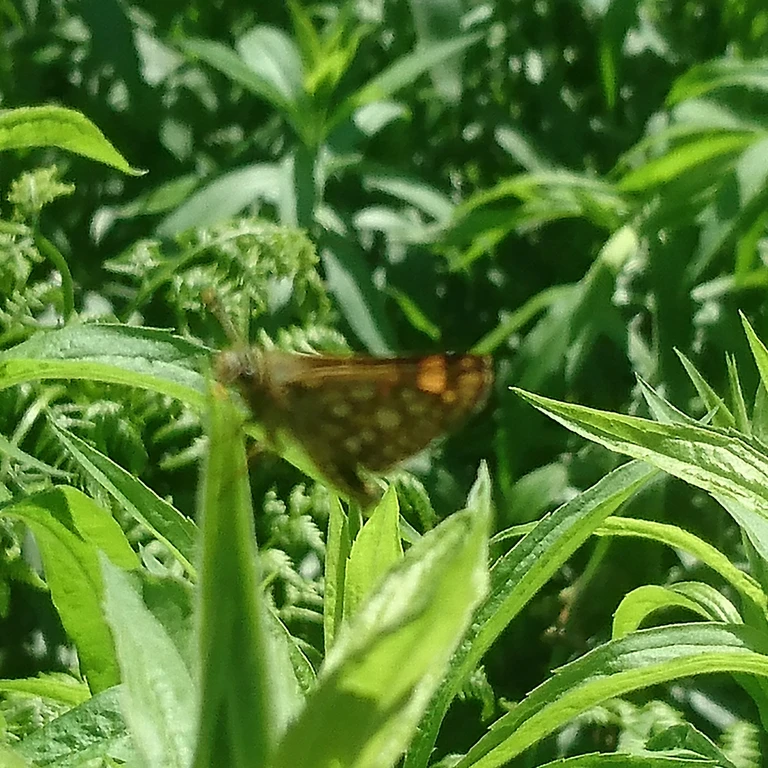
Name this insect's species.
Carterocephalus palaemon
